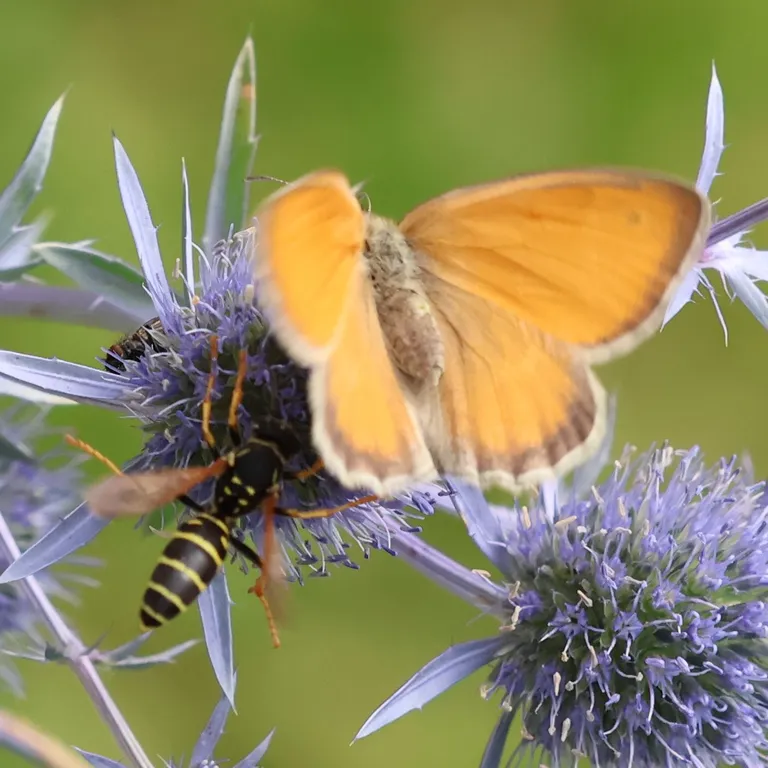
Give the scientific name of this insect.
Coenonympha pamphilus
